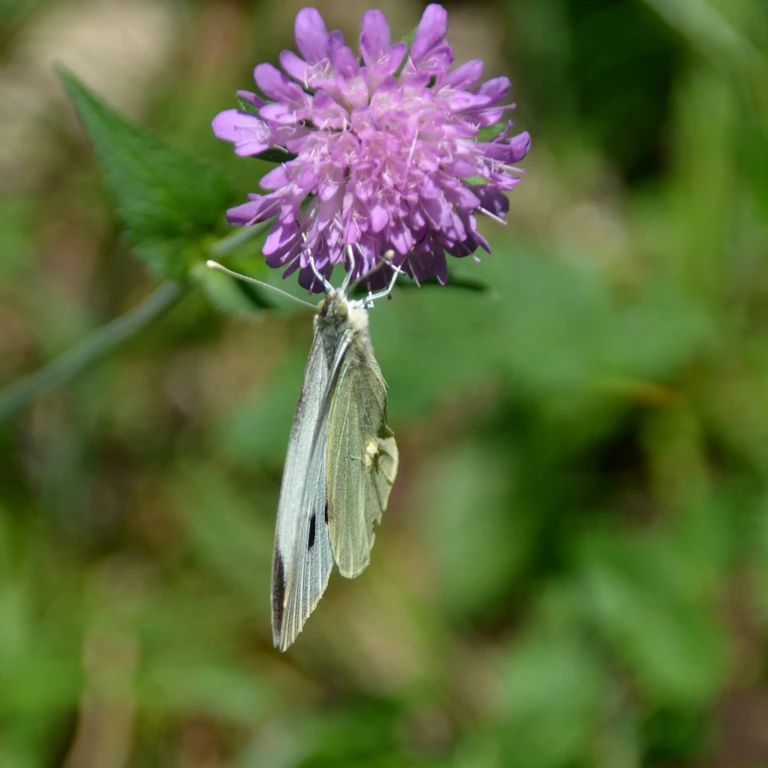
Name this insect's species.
Pieris brassicae
